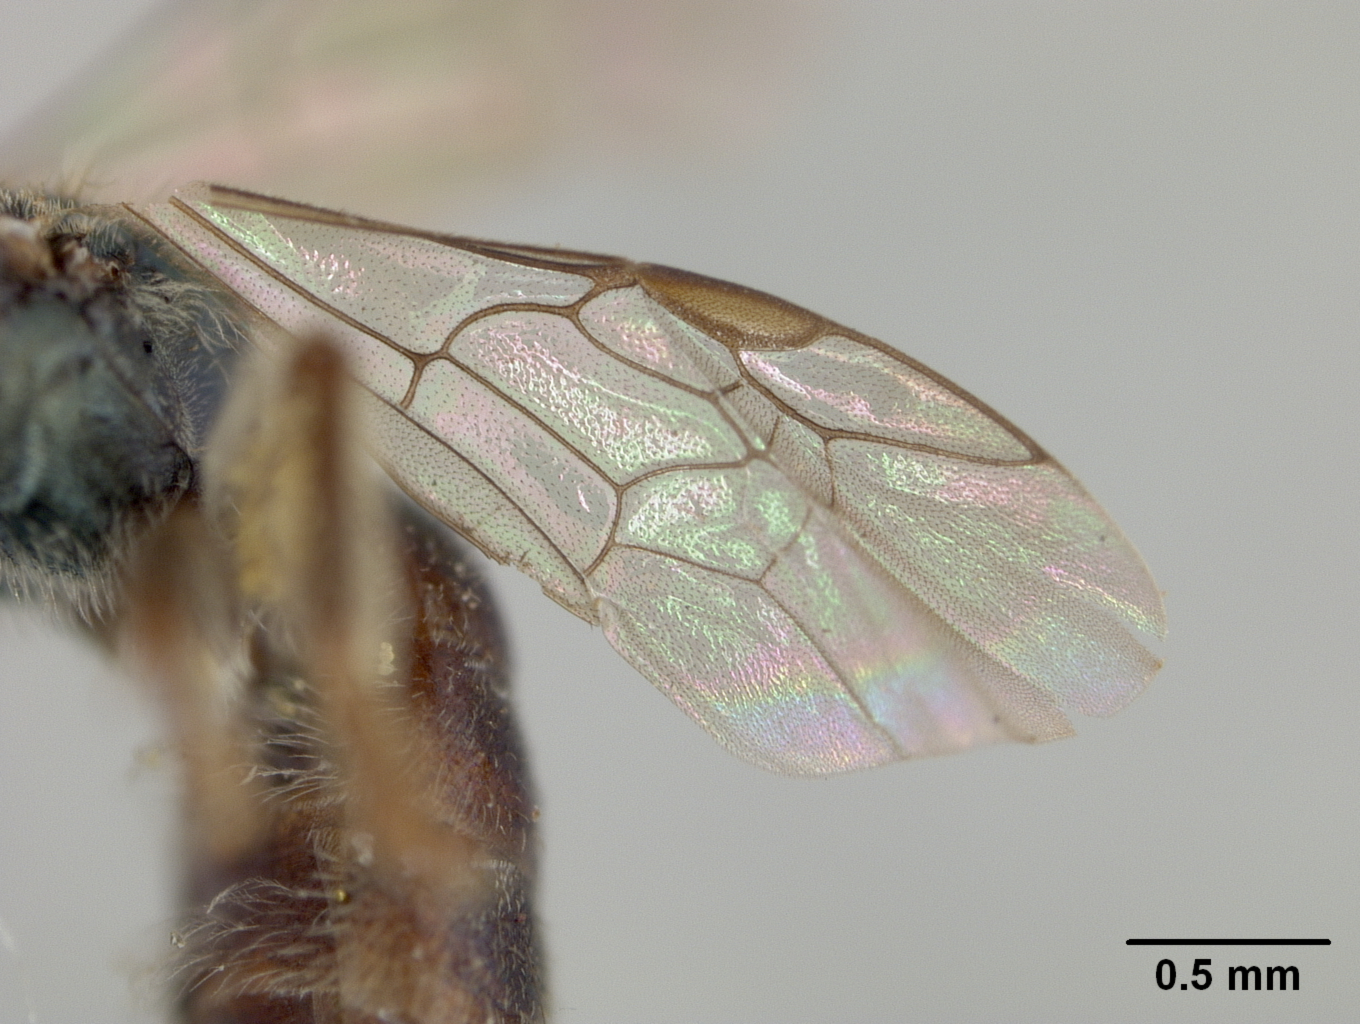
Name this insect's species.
Halictus hypochlorus
